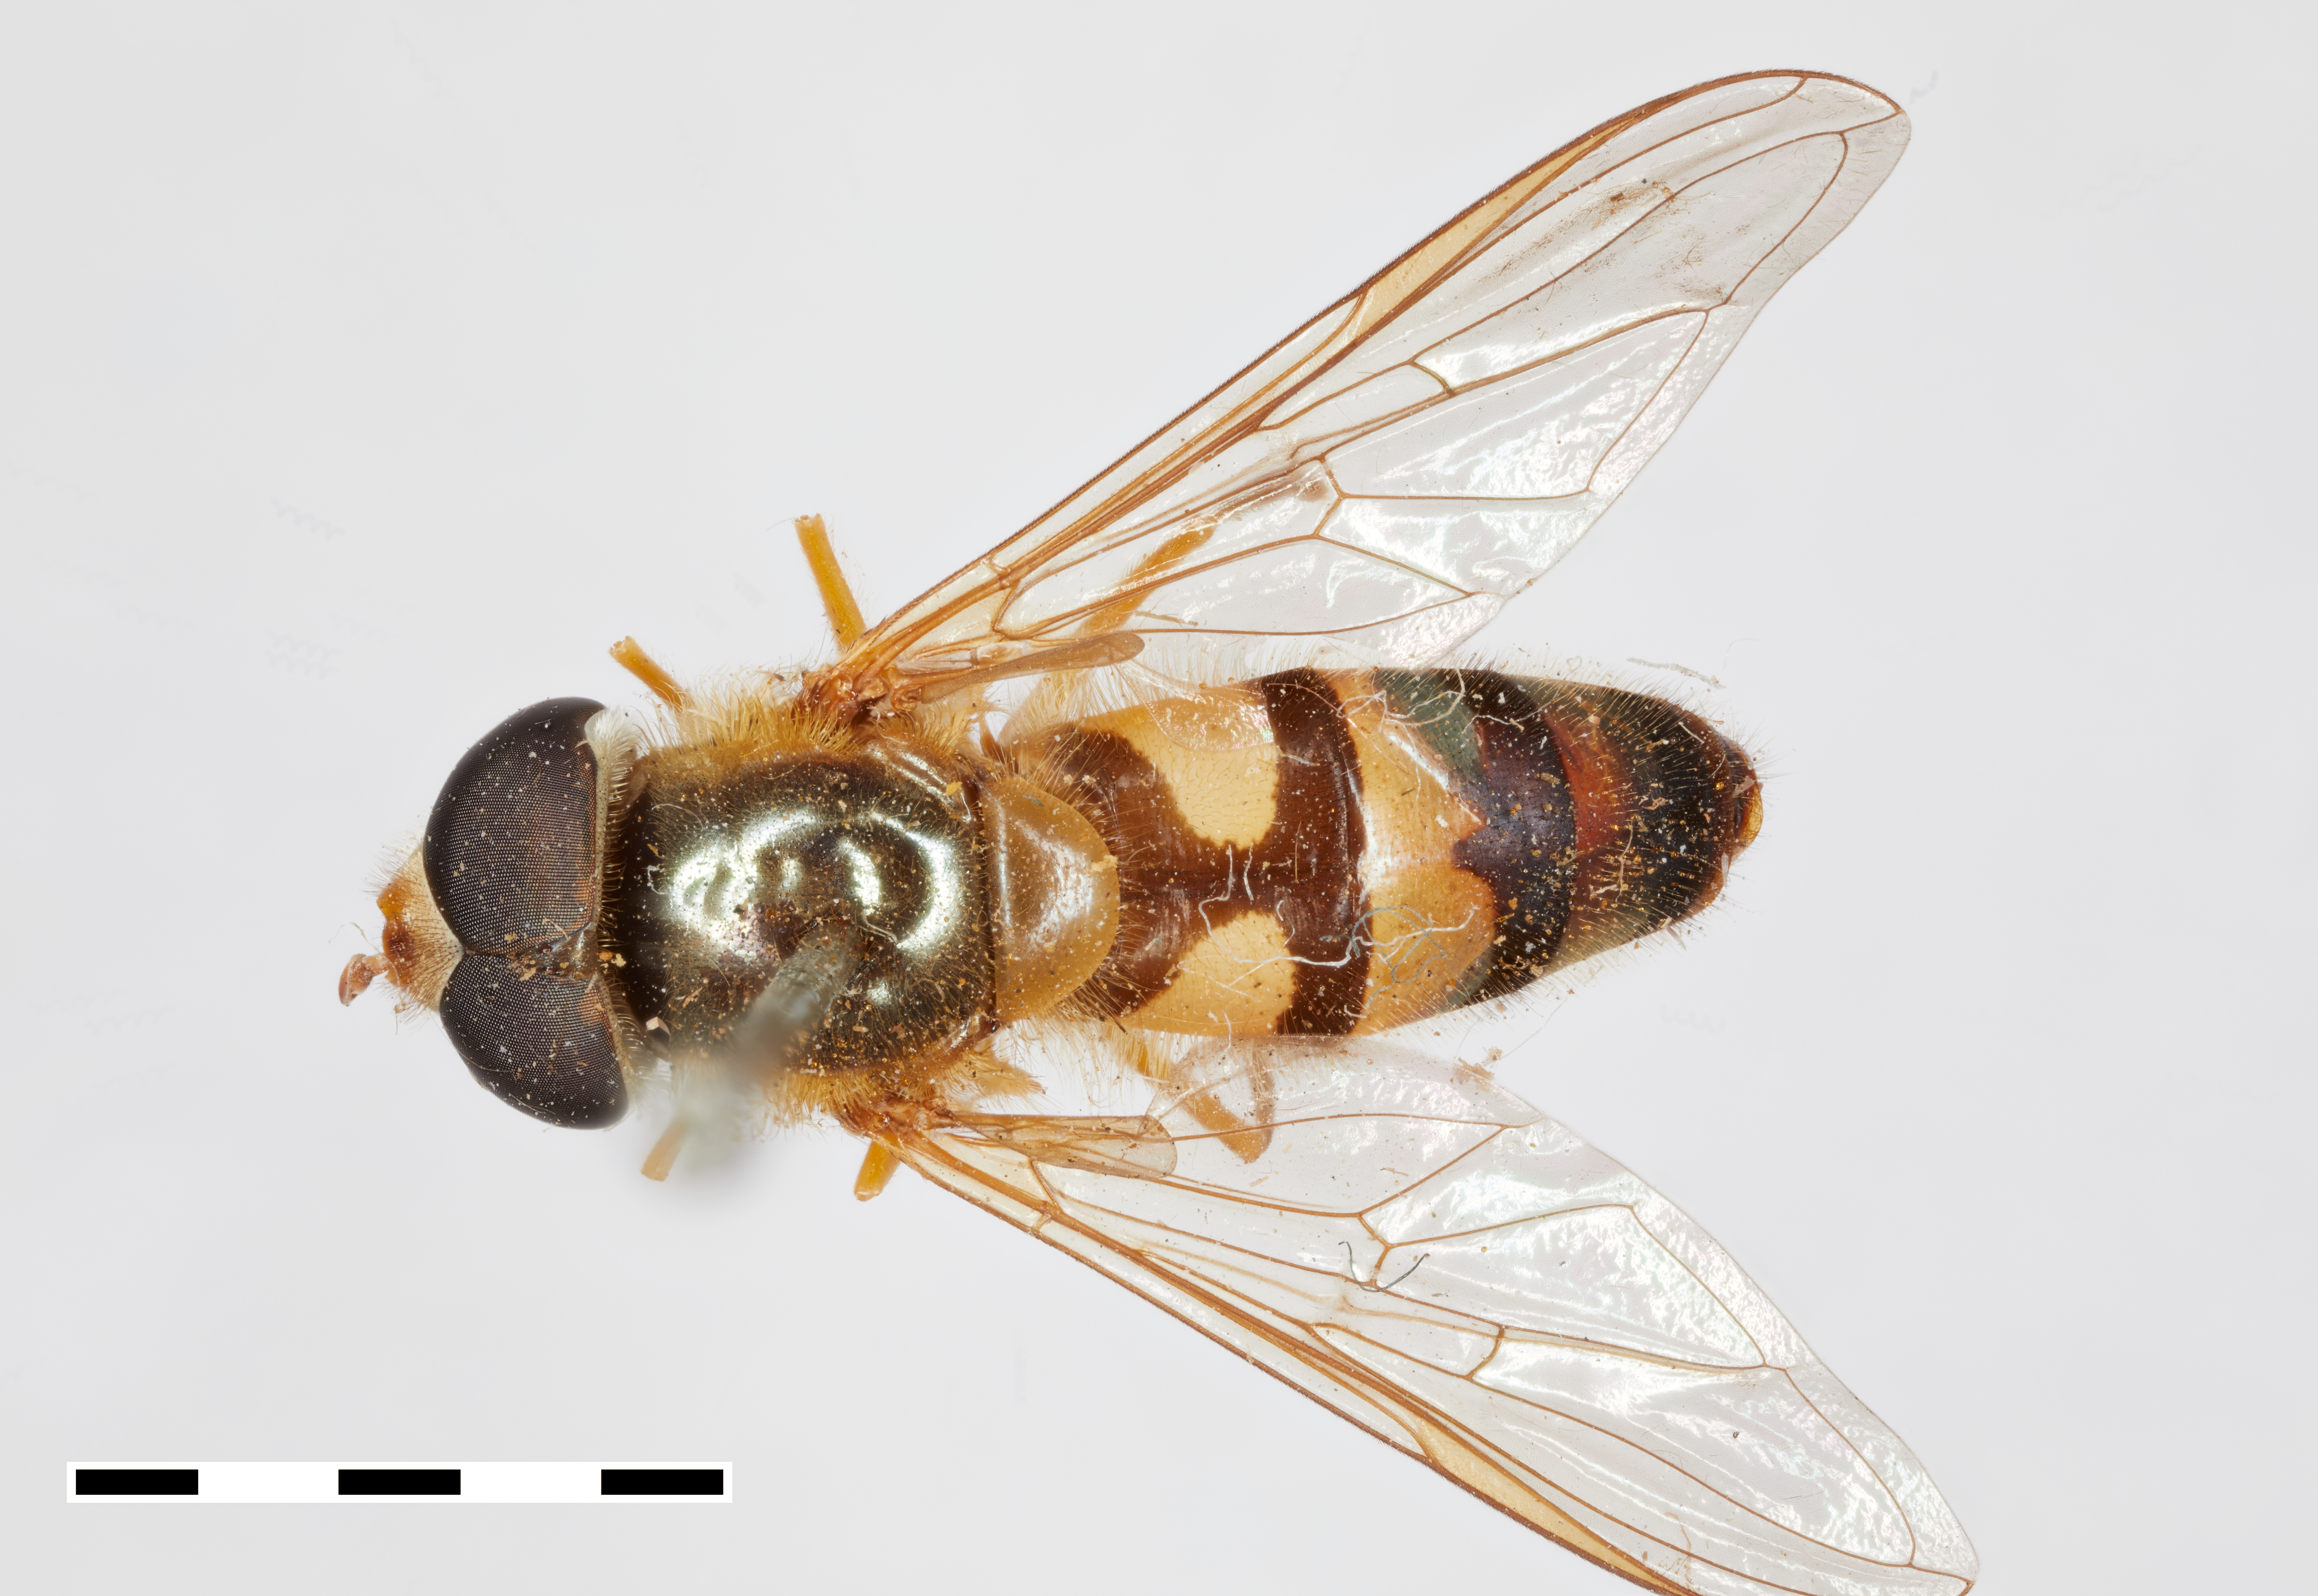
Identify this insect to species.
Syrphus xanthostomus
